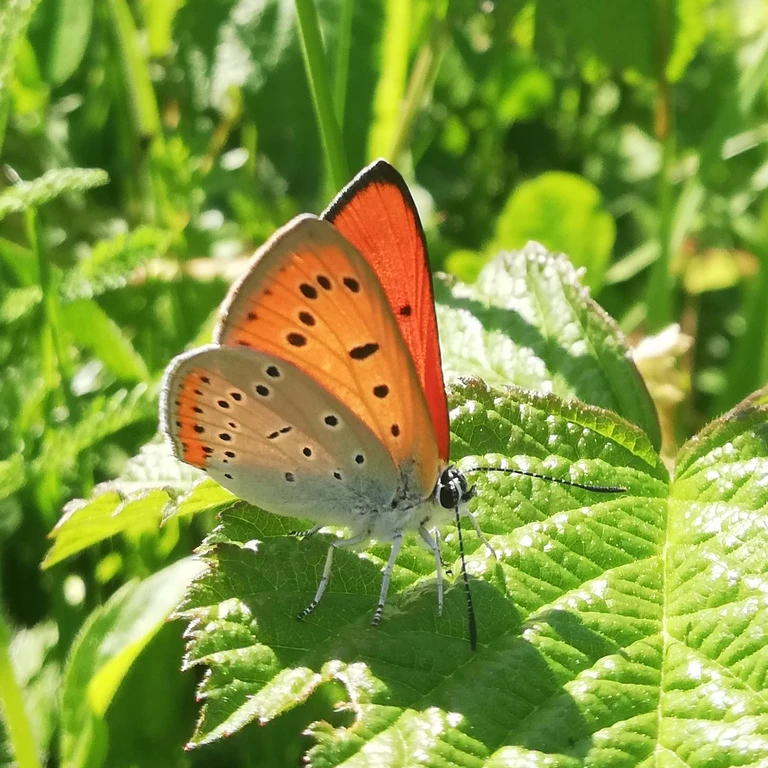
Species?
Lycaena dispar
